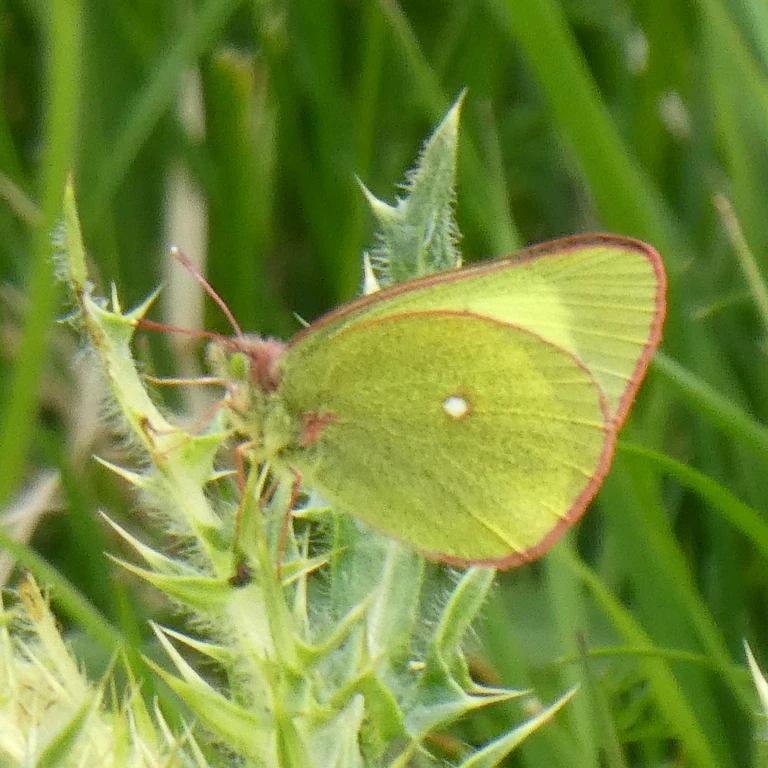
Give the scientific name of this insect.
Colias palaeno
